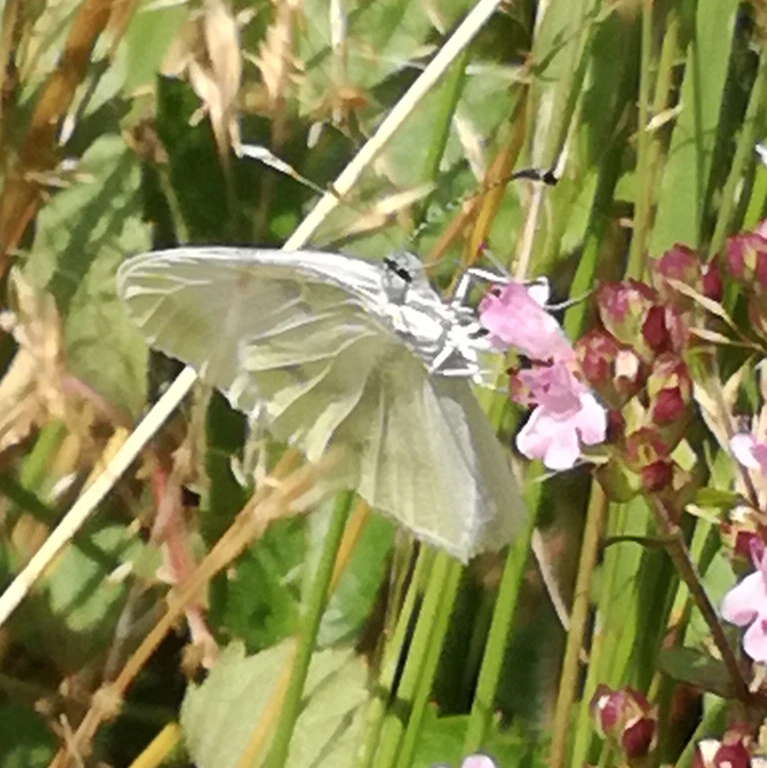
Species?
Leptidea sinapis/juvernica
